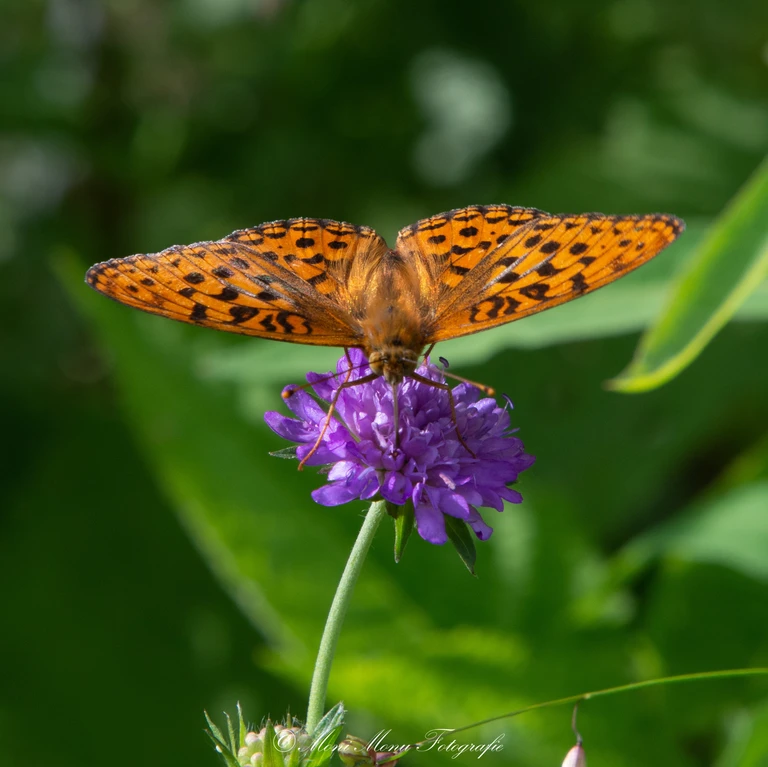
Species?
Fabriciana adippe
